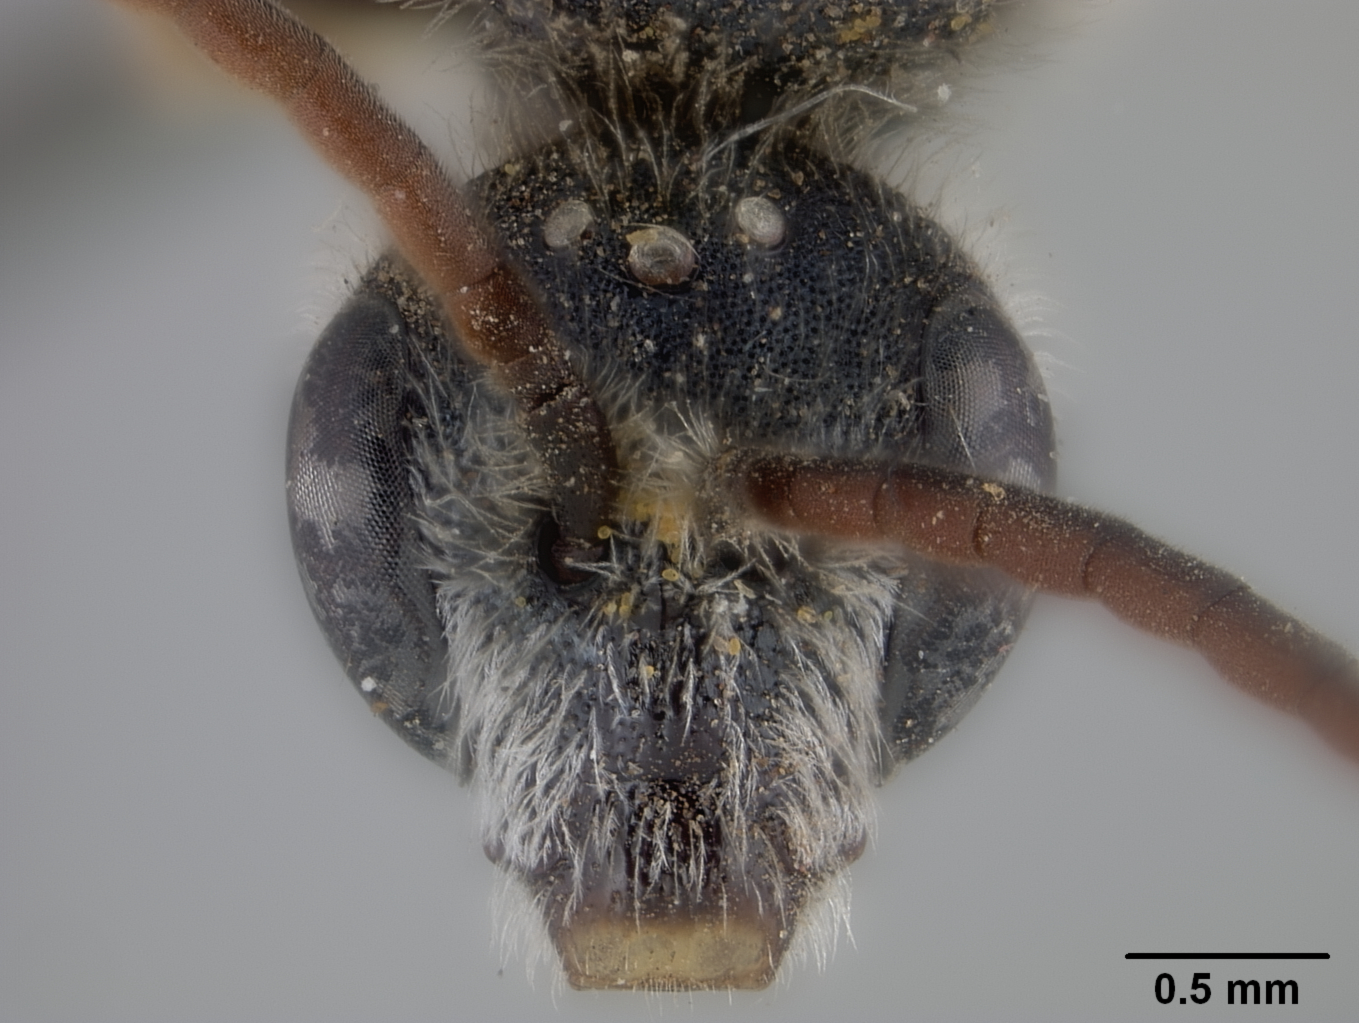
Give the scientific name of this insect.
Halictus typographicus
